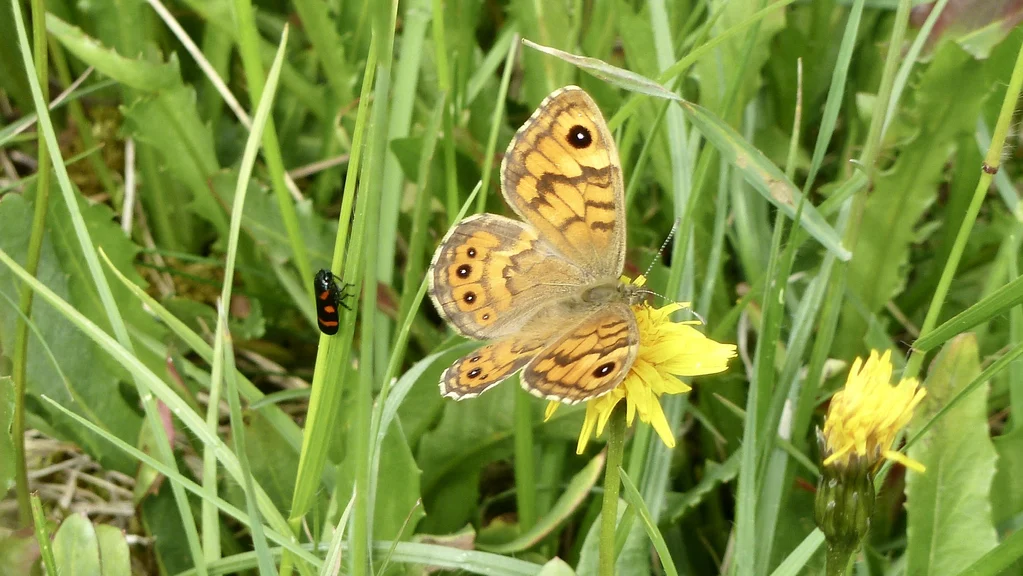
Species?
Lasiommata megera (also Pararge megera)
